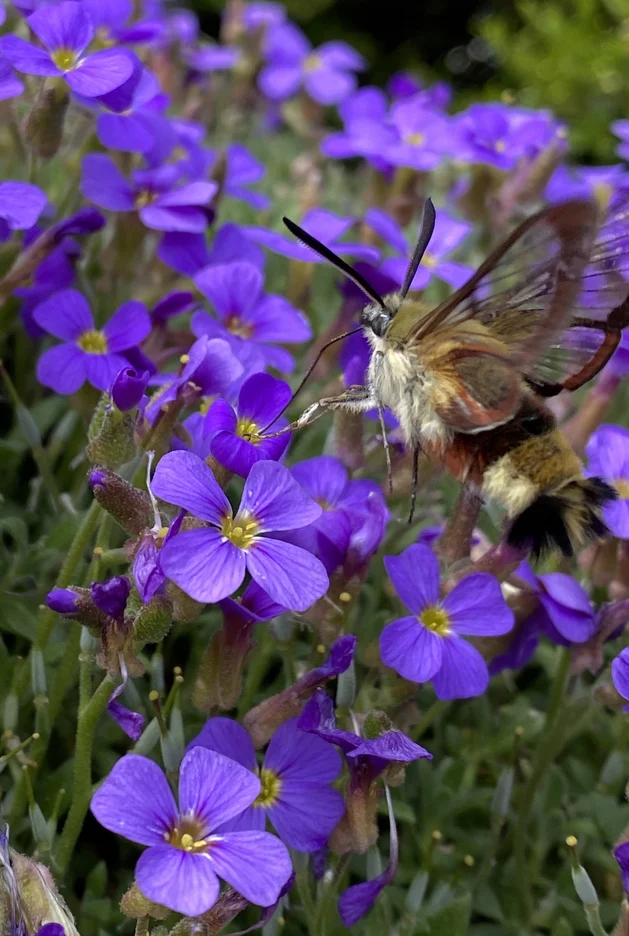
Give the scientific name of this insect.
Hemaris fuciformis
